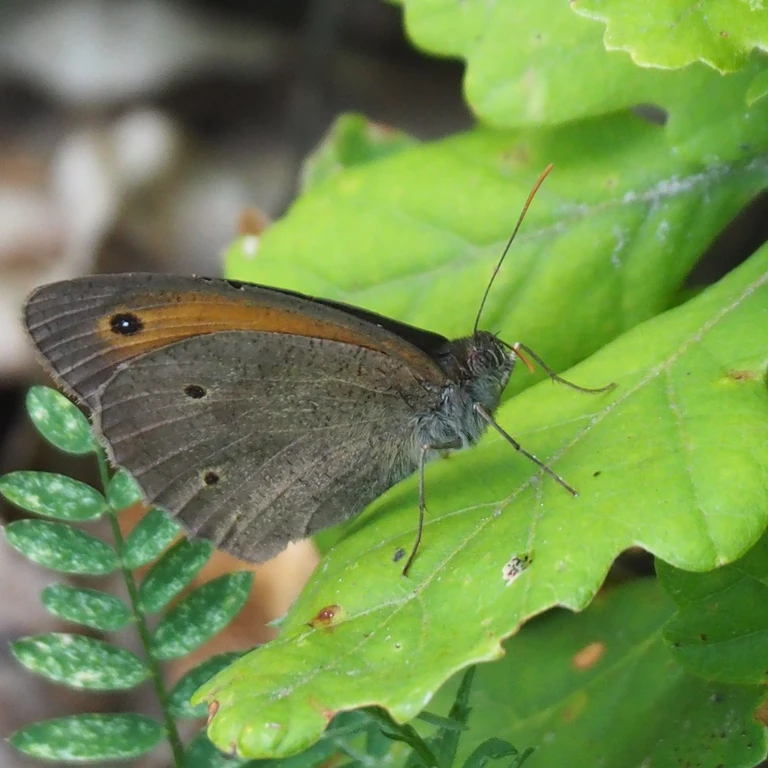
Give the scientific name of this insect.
Maniola jurtina
